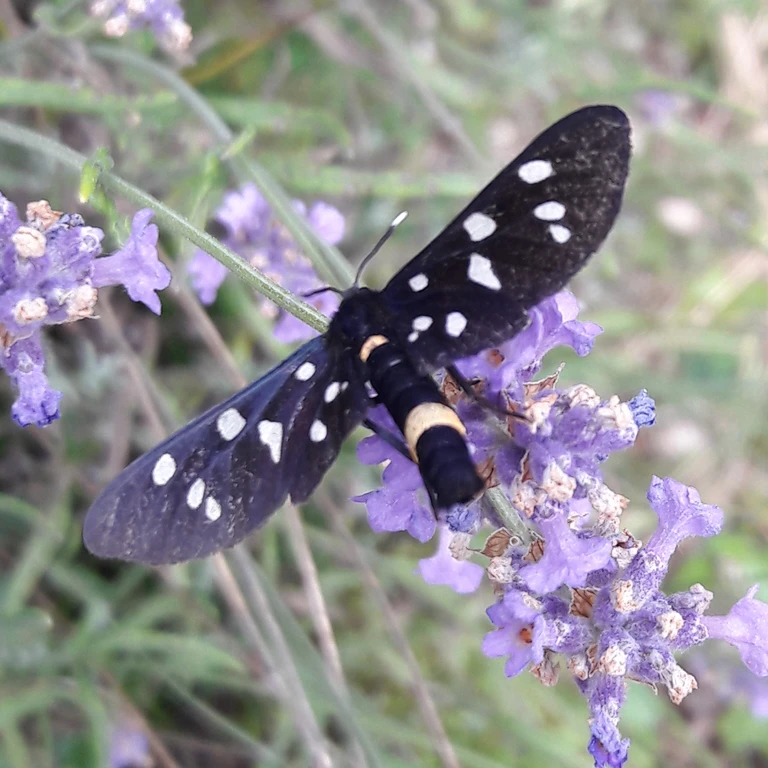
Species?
Amata phegea
